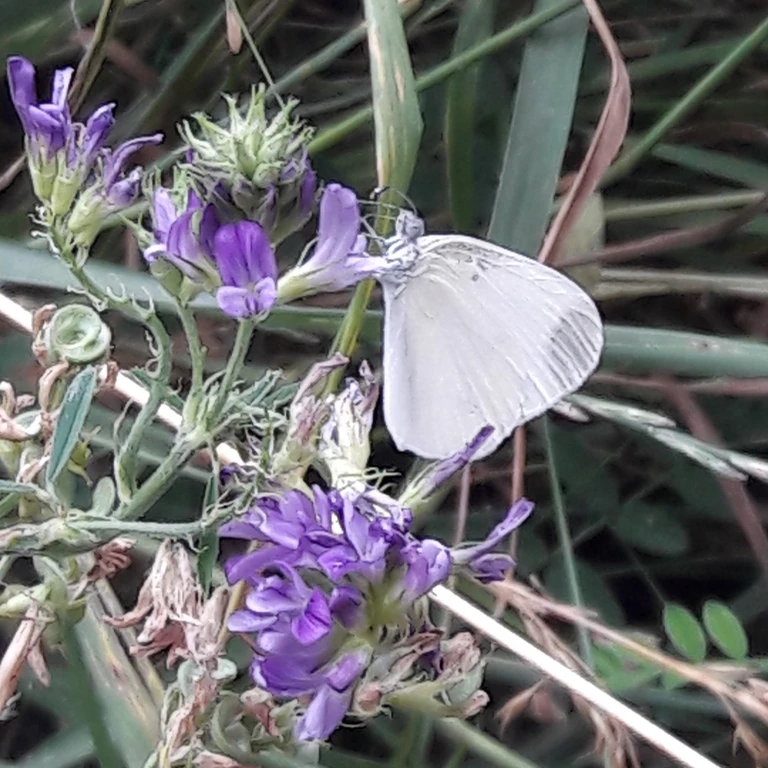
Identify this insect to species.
Leptidea sinapis/juvernica
